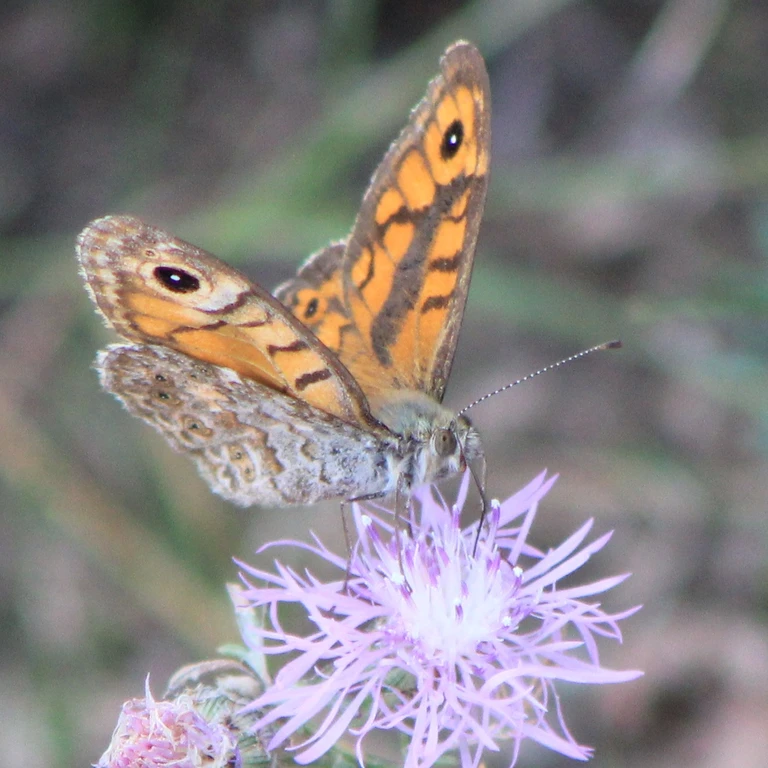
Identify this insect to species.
Lasiommata megera (also Pararge megera)
